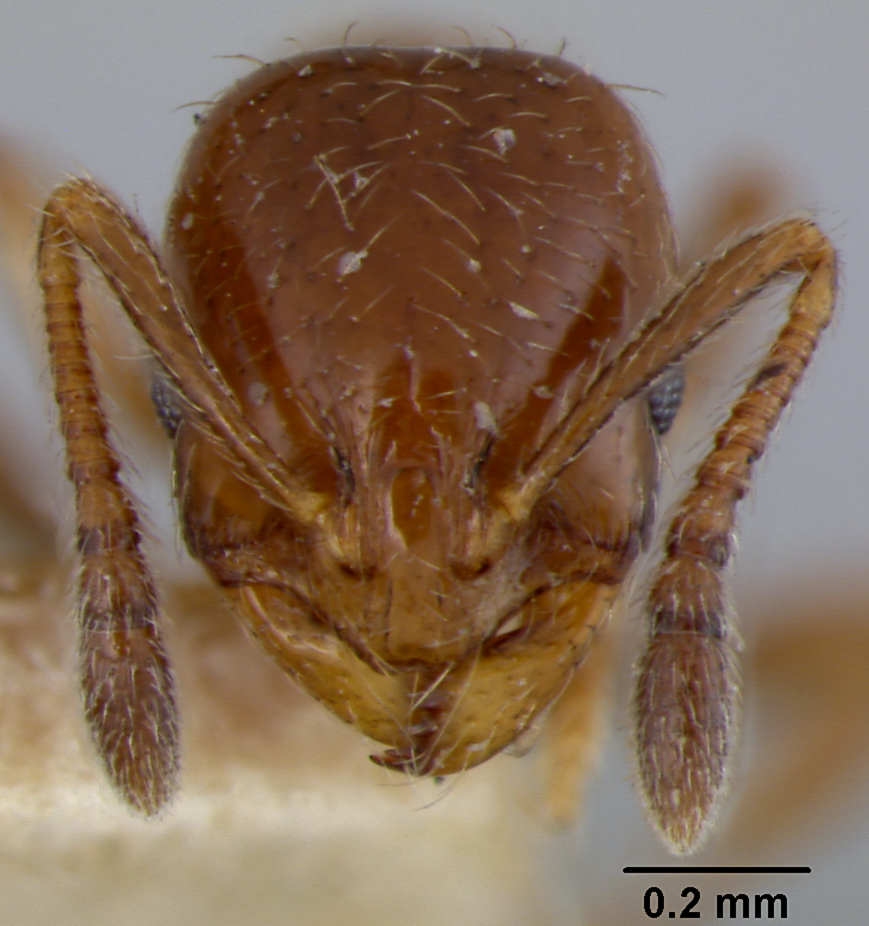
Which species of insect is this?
Monomorium smithii
